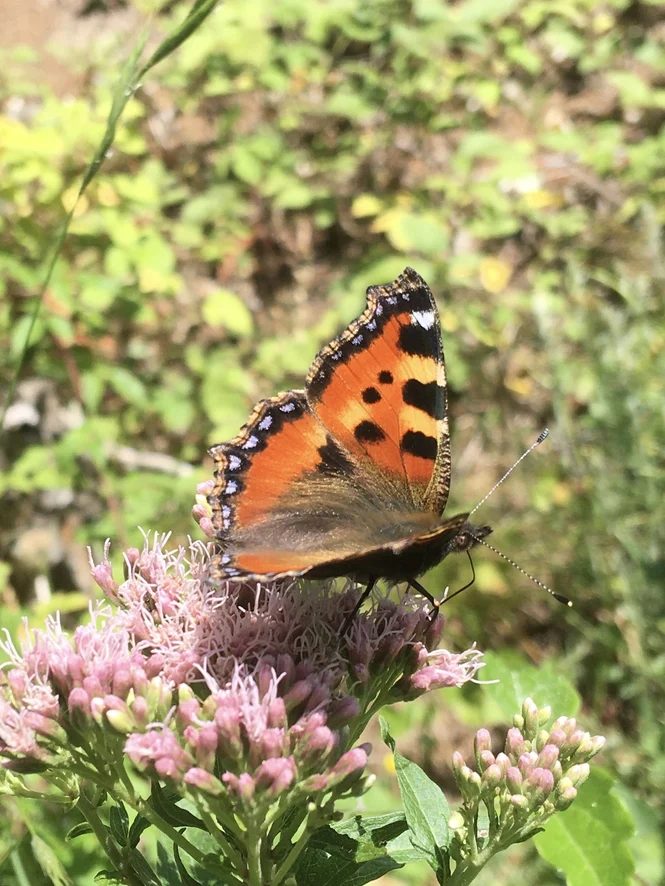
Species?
Aglais urticae
